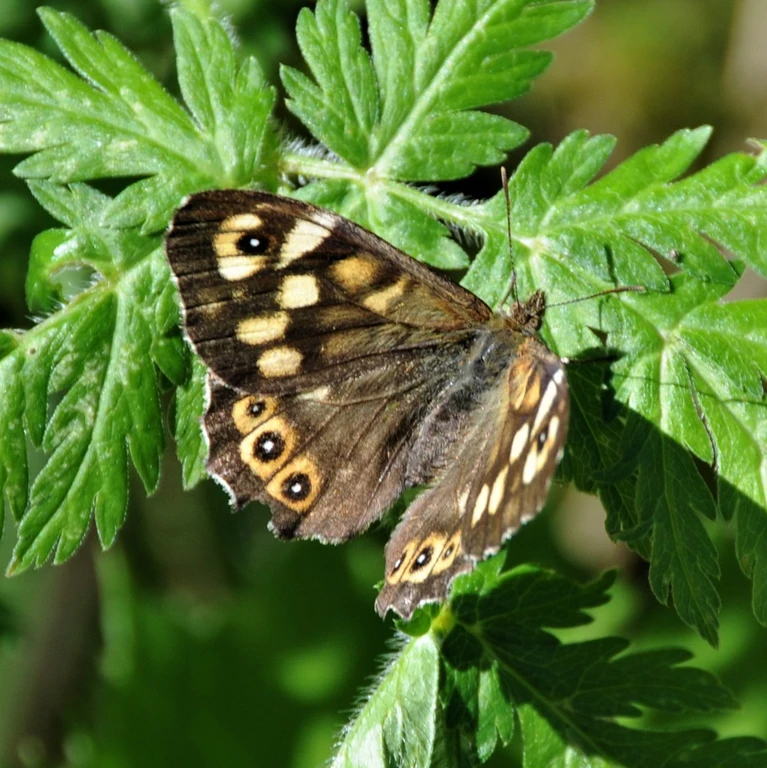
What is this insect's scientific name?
Pararge aegeria
